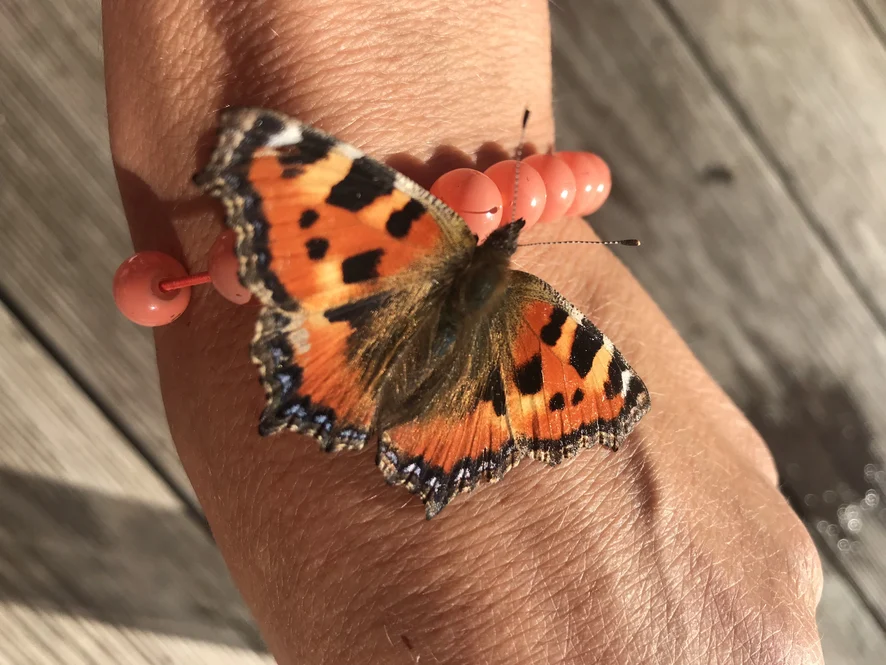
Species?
Aglais urticae
